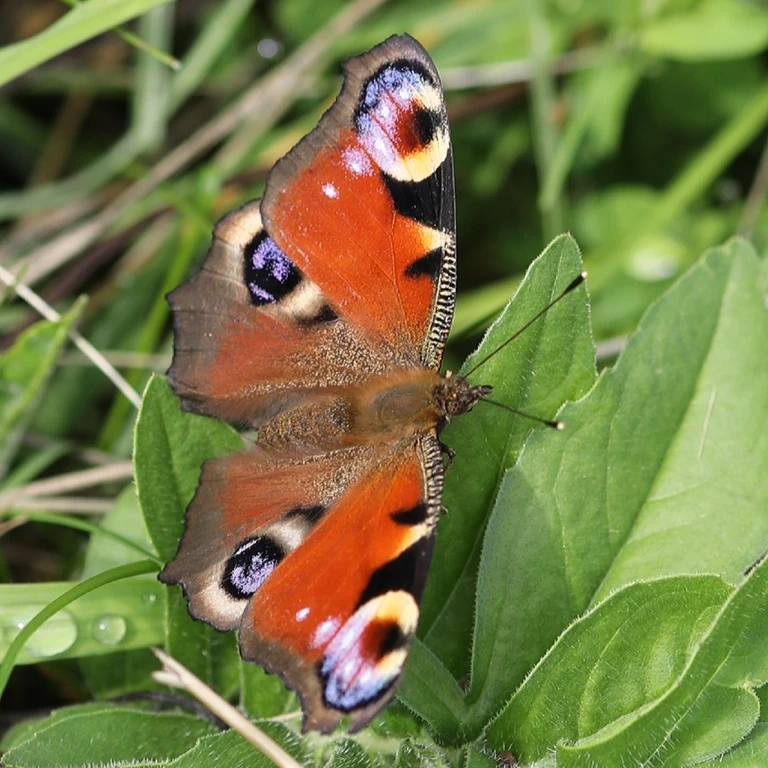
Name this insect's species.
Aglais io
